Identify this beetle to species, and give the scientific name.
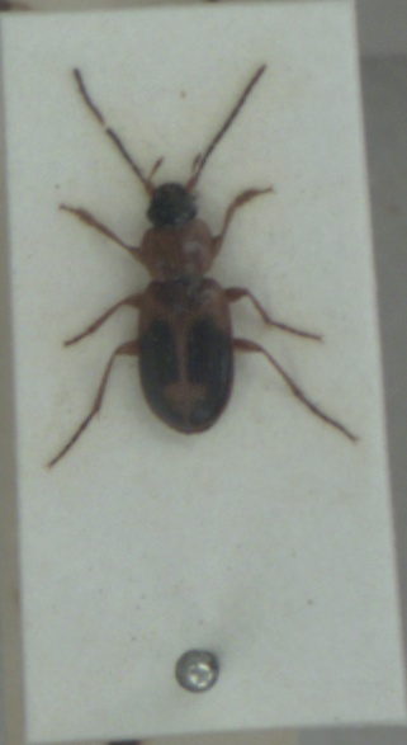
Badister bullatus
